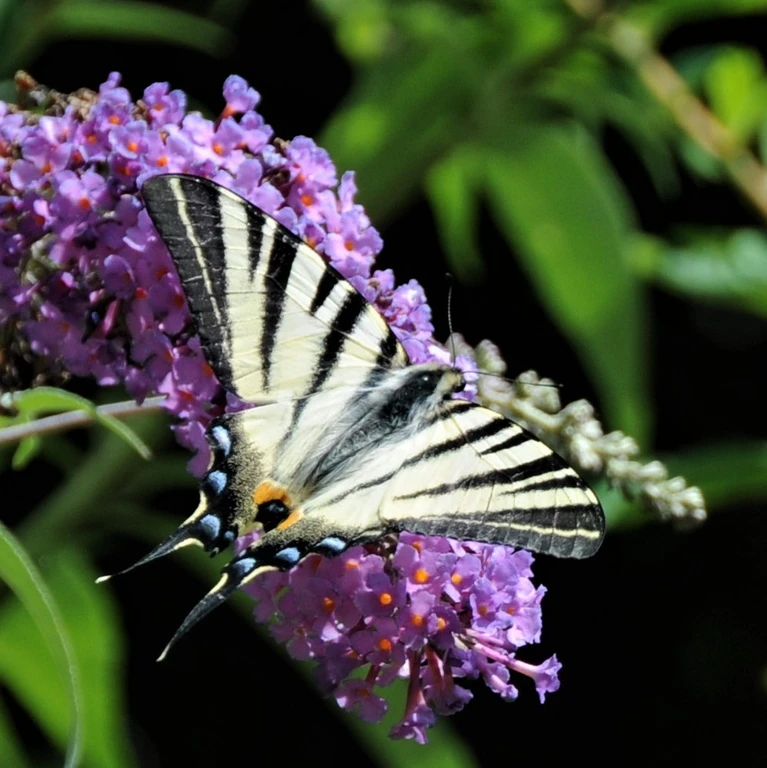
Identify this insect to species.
Iphiclides podalirius
